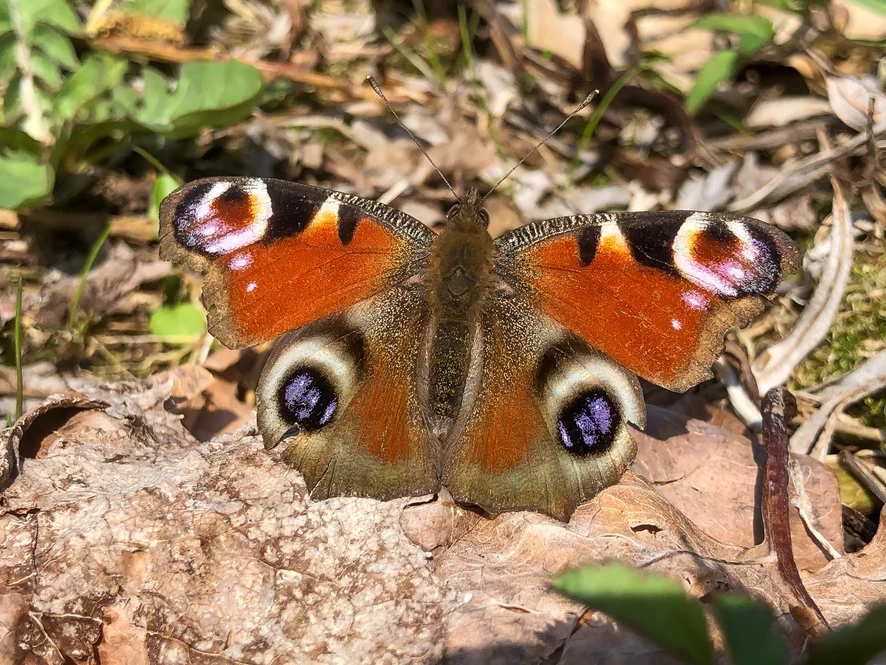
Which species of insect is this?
Aglais io
